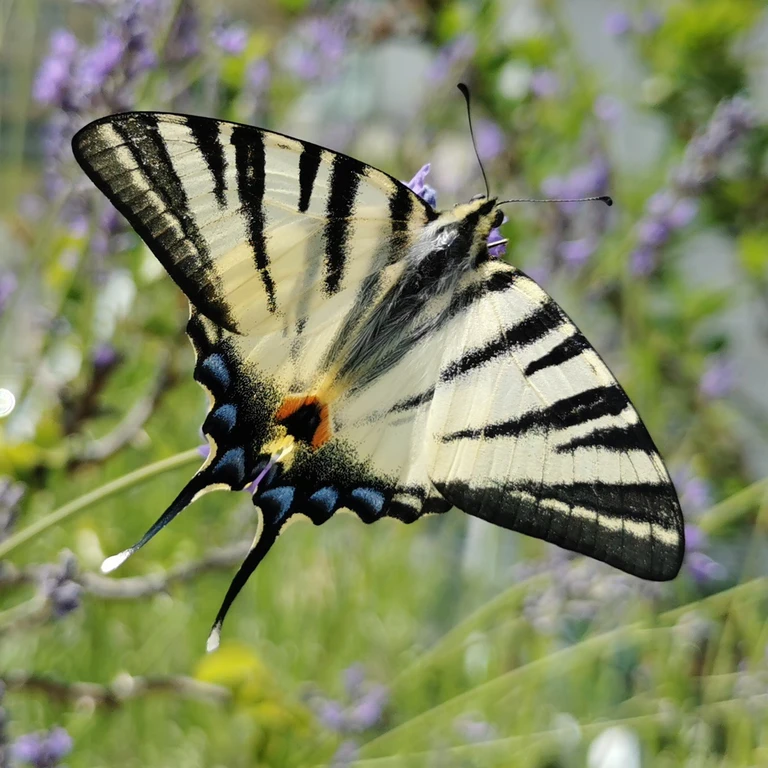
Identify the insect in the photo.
Iphiclides podalirius
